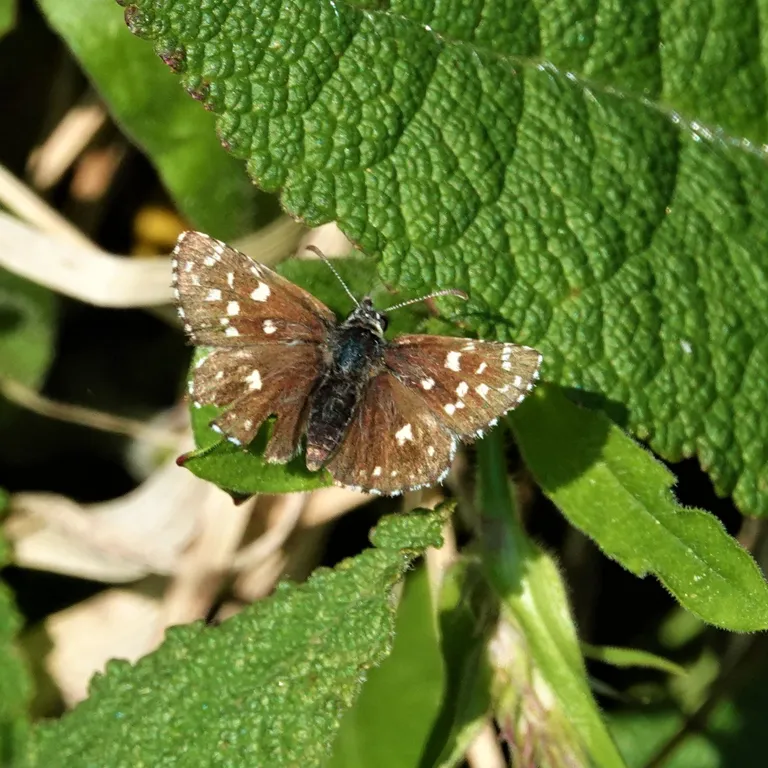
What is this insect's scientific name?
Pyrgus malvae
